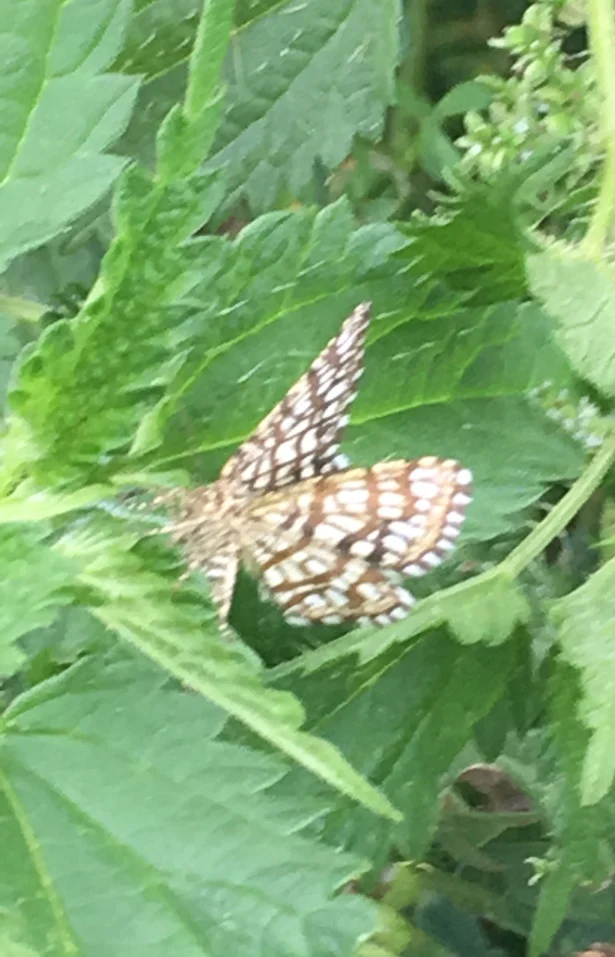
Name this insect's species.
Chiasmia clathrata
